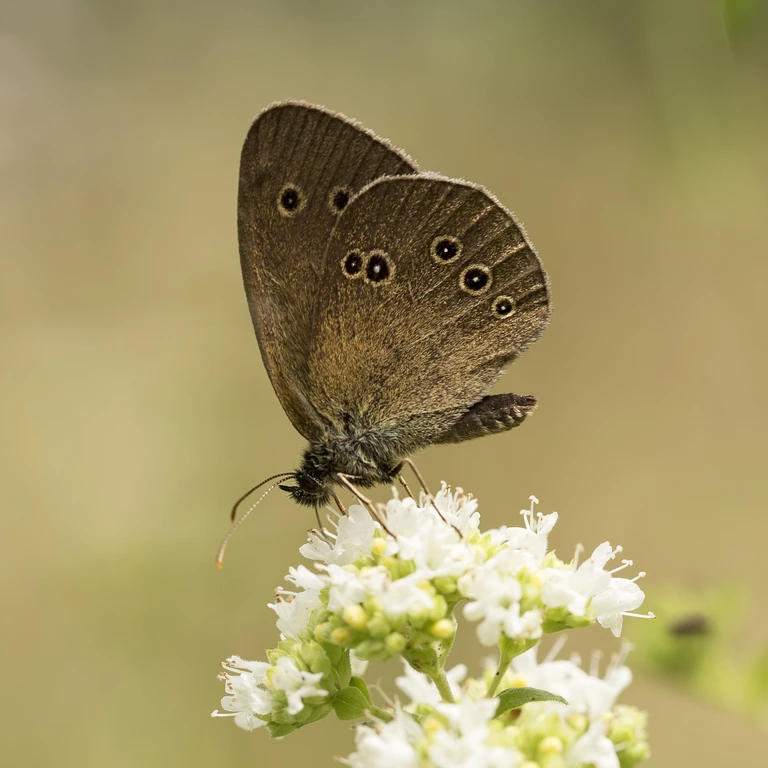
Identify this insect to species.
Aphantopus hyperantus
